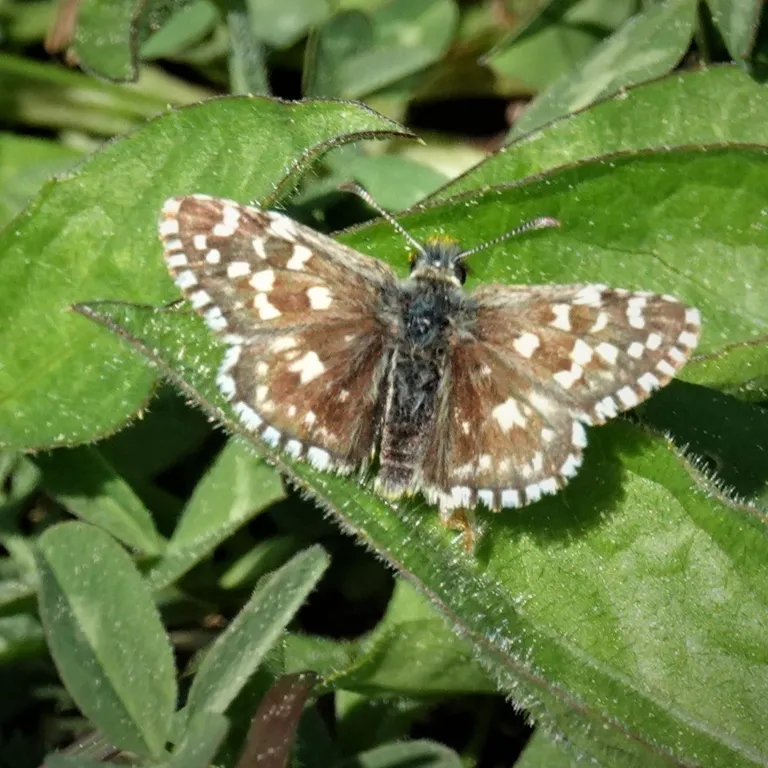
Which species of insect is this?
Pyrgus malvae
